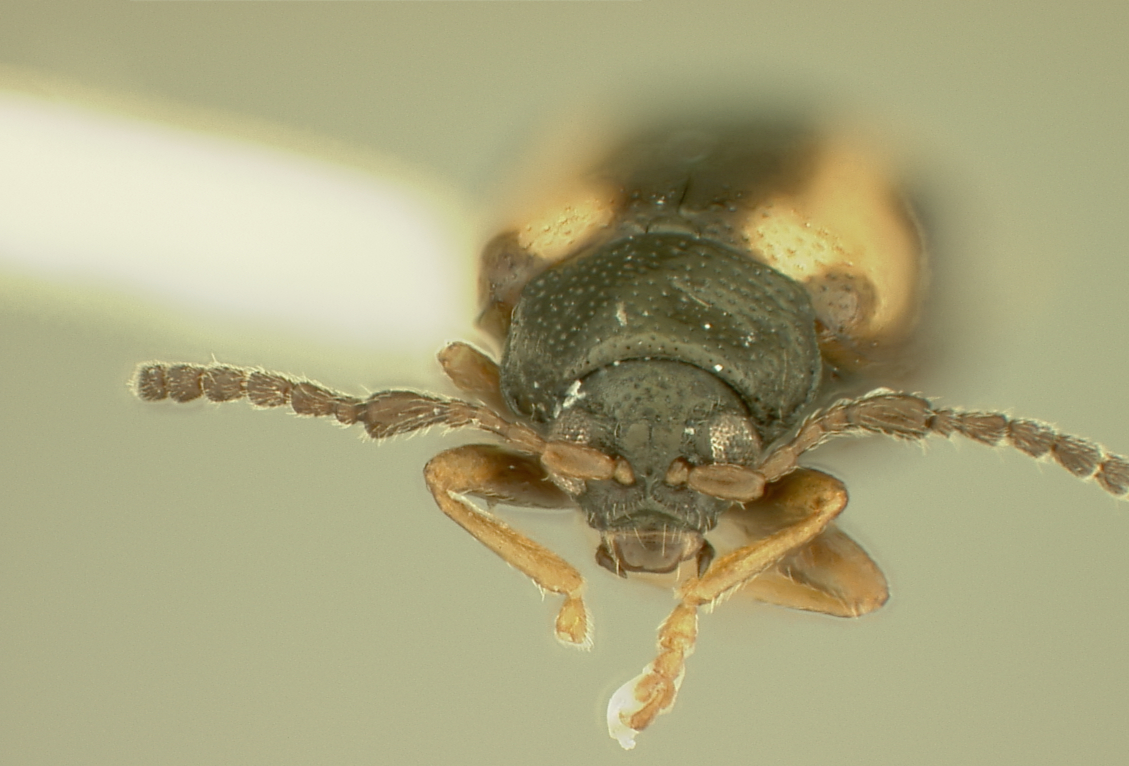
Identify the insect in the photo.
Phyllotreta liebecki
